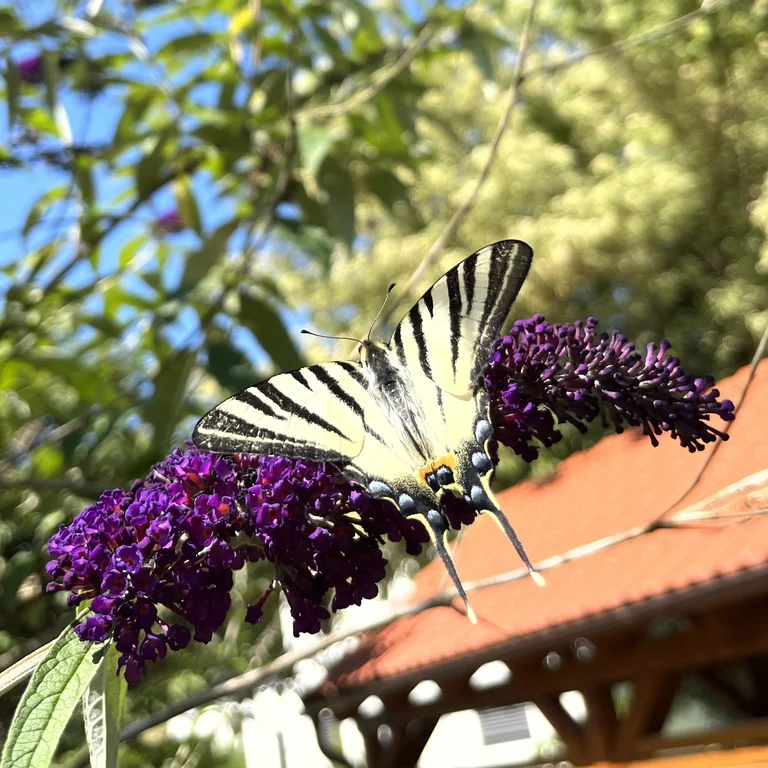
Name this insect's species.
Iphiclides podalirius
